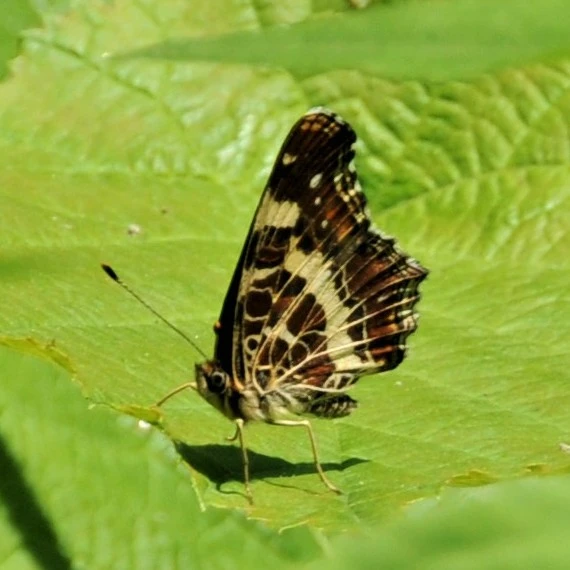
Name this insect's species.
Araschnia levana
